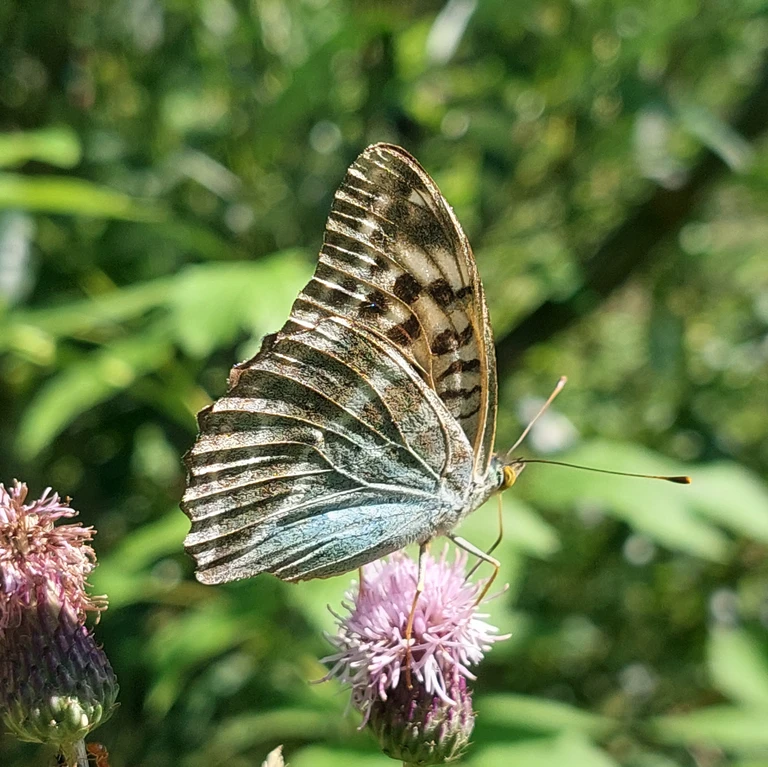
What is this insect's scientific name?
Argynnis paphia
